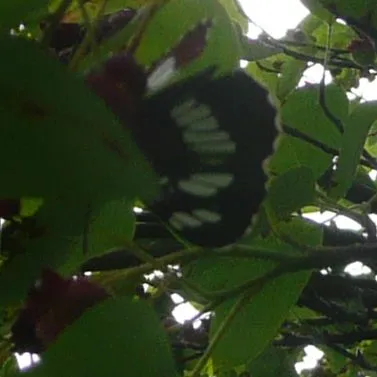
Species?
Neptis rivularis
